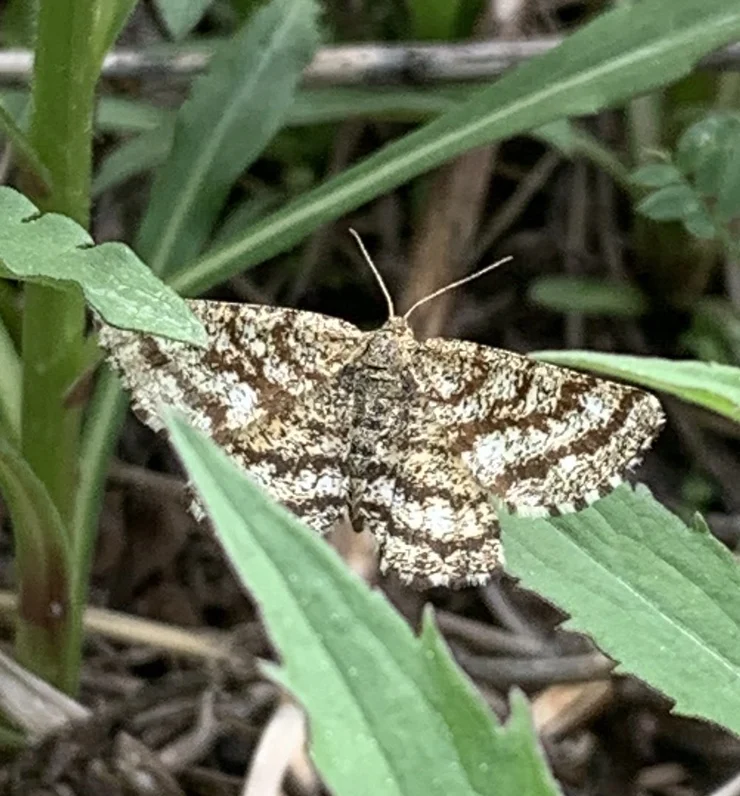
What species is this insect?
Ematurga atomaria
